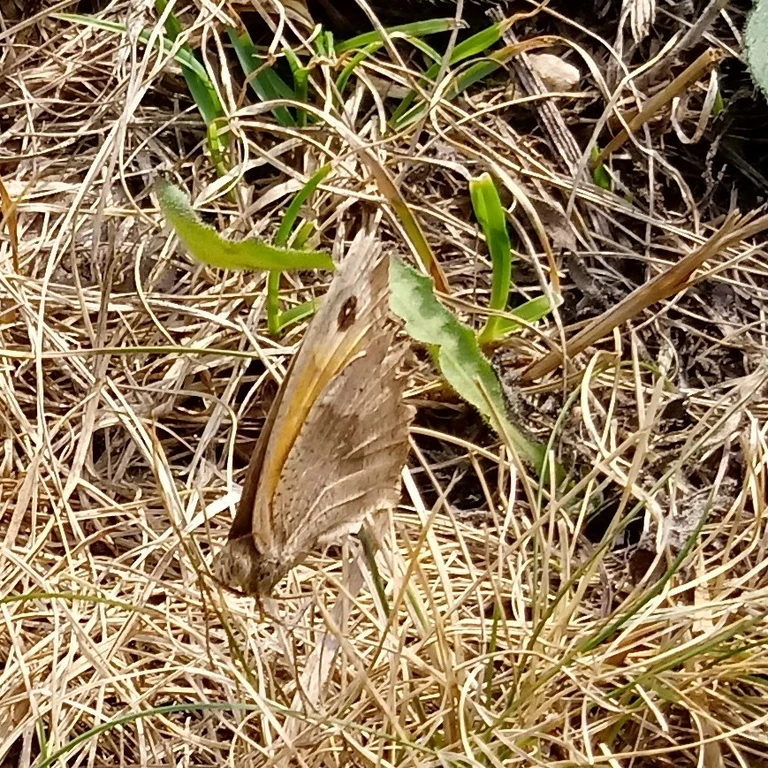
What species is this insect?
Maniola jurtina
